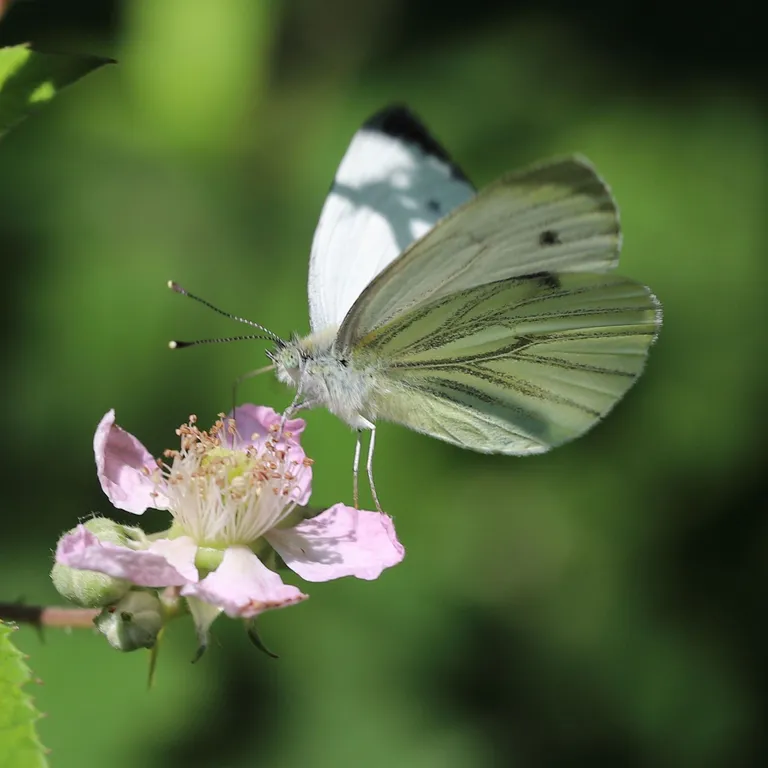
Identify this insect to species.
Pieris napi
